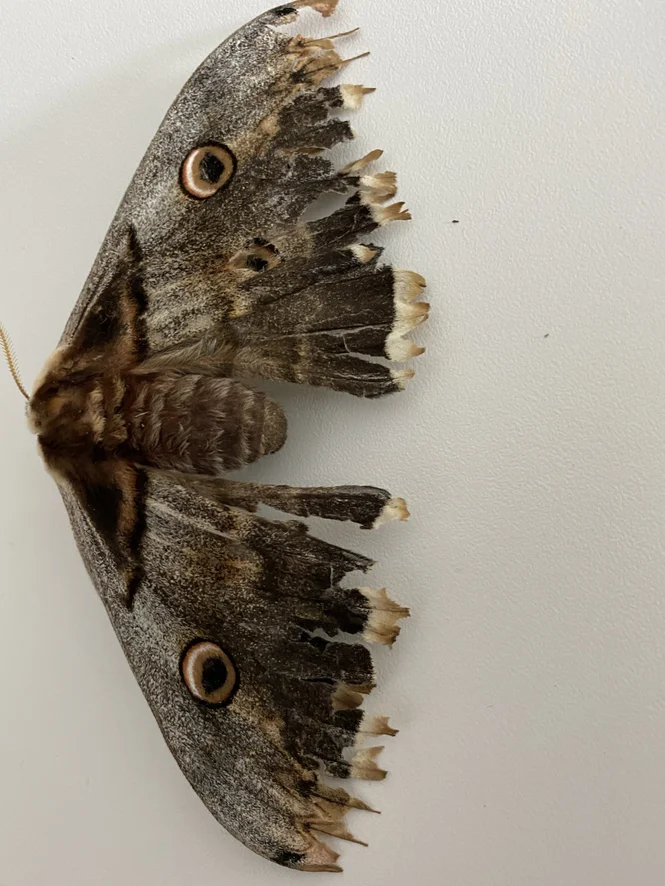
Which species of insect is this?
Saturnia pyri
